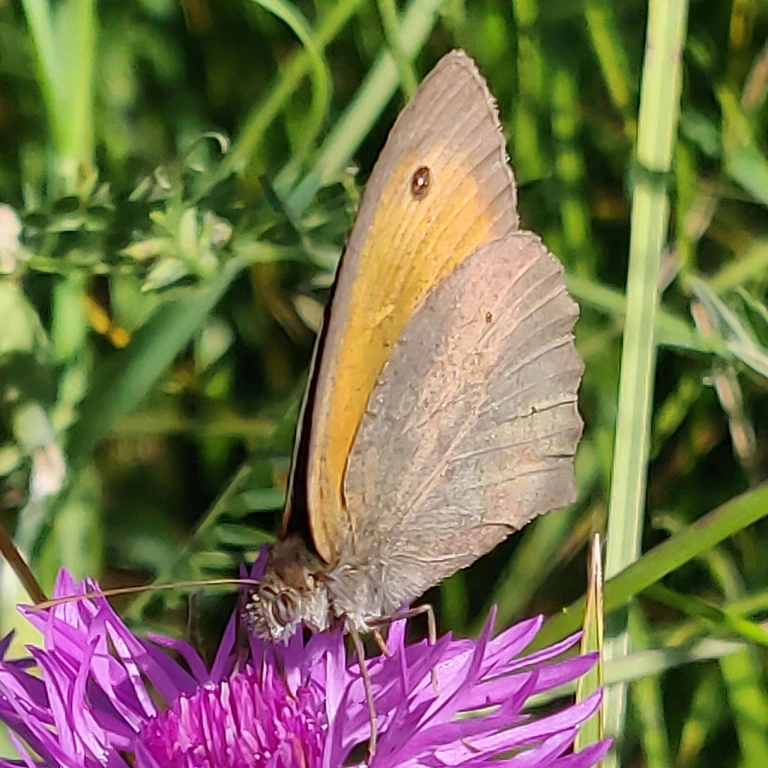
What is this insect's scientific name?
Maniola jurtina
